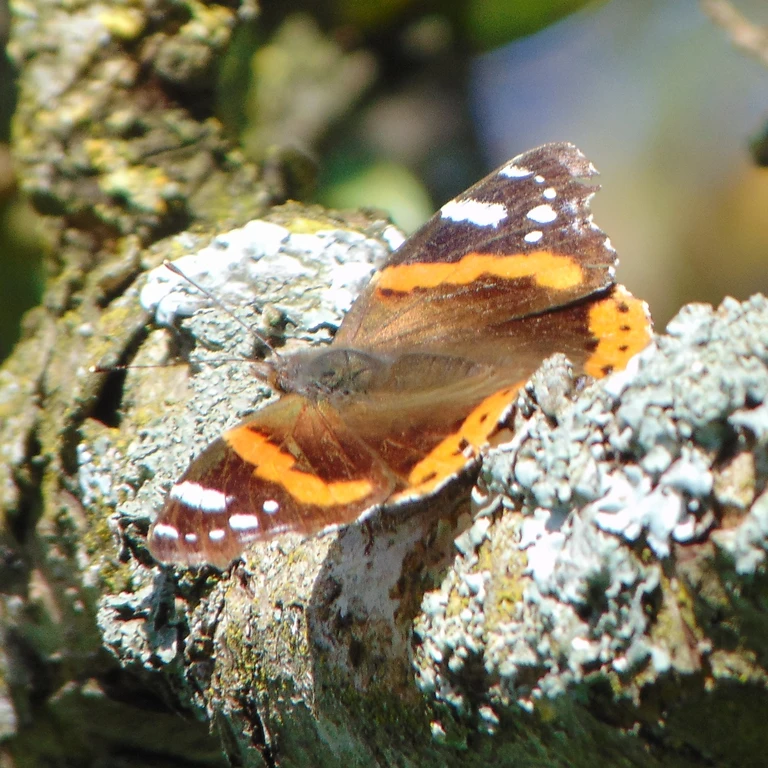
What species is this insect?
Vanessa atalanta
